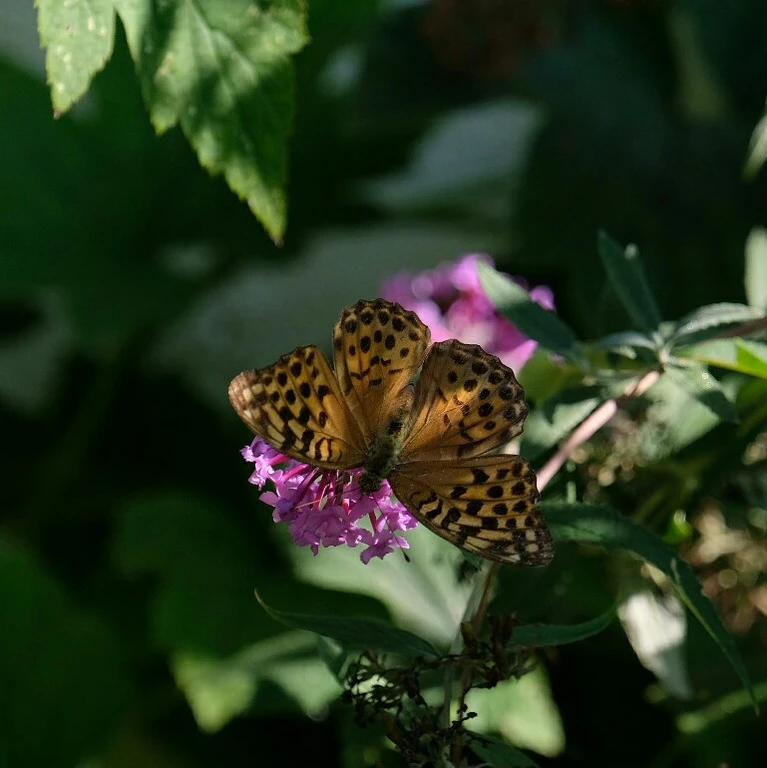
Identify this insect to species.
Argynnis paphia
